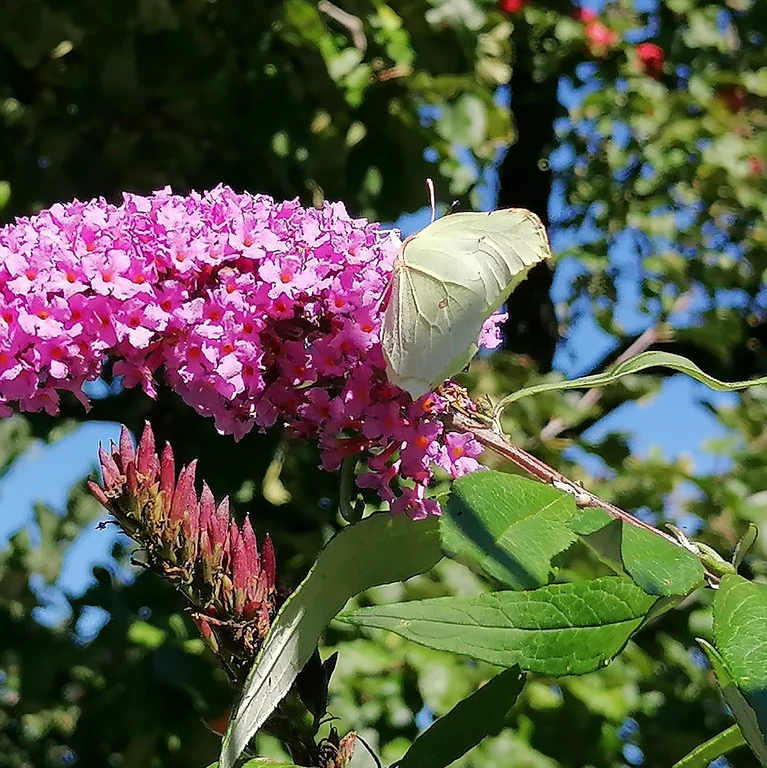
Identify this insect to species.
Gonepteryx rhamni
